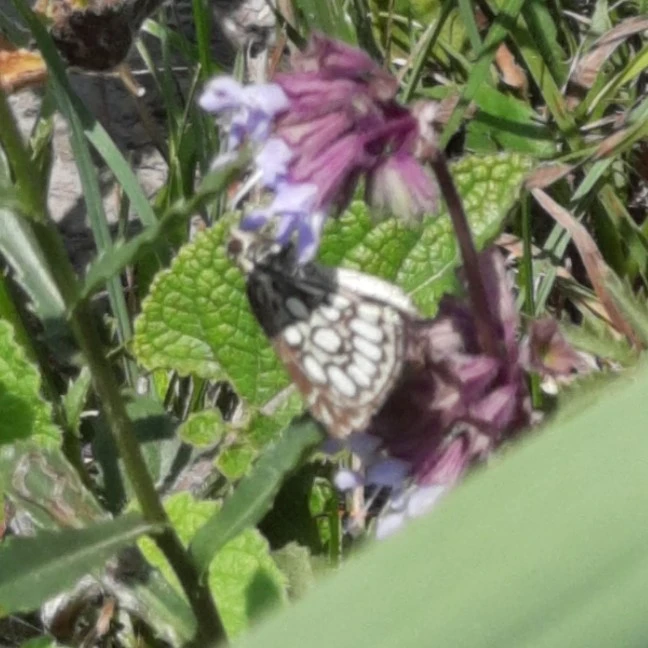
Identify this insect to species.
Heteropterus morpheus
